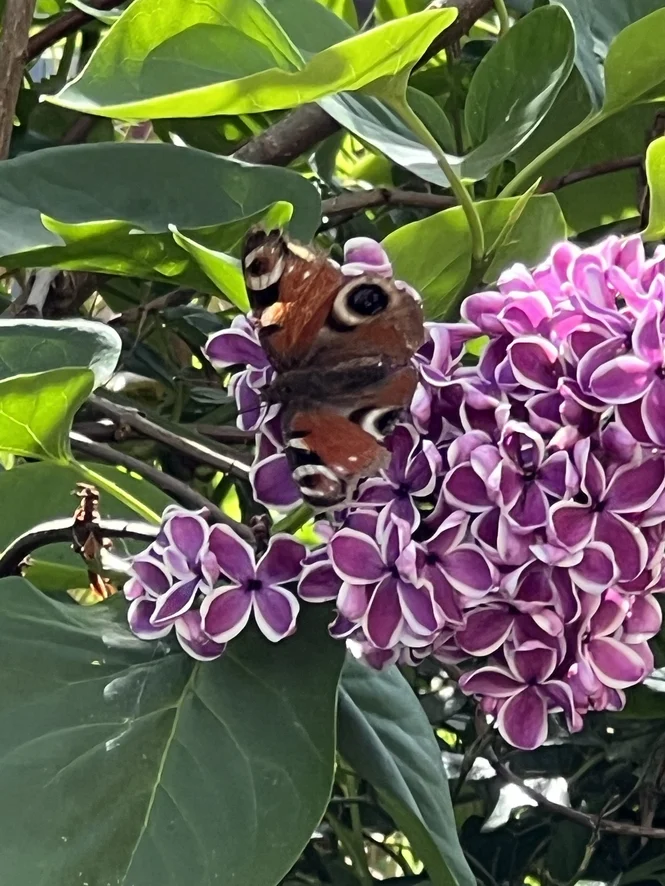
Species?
Aglais io
